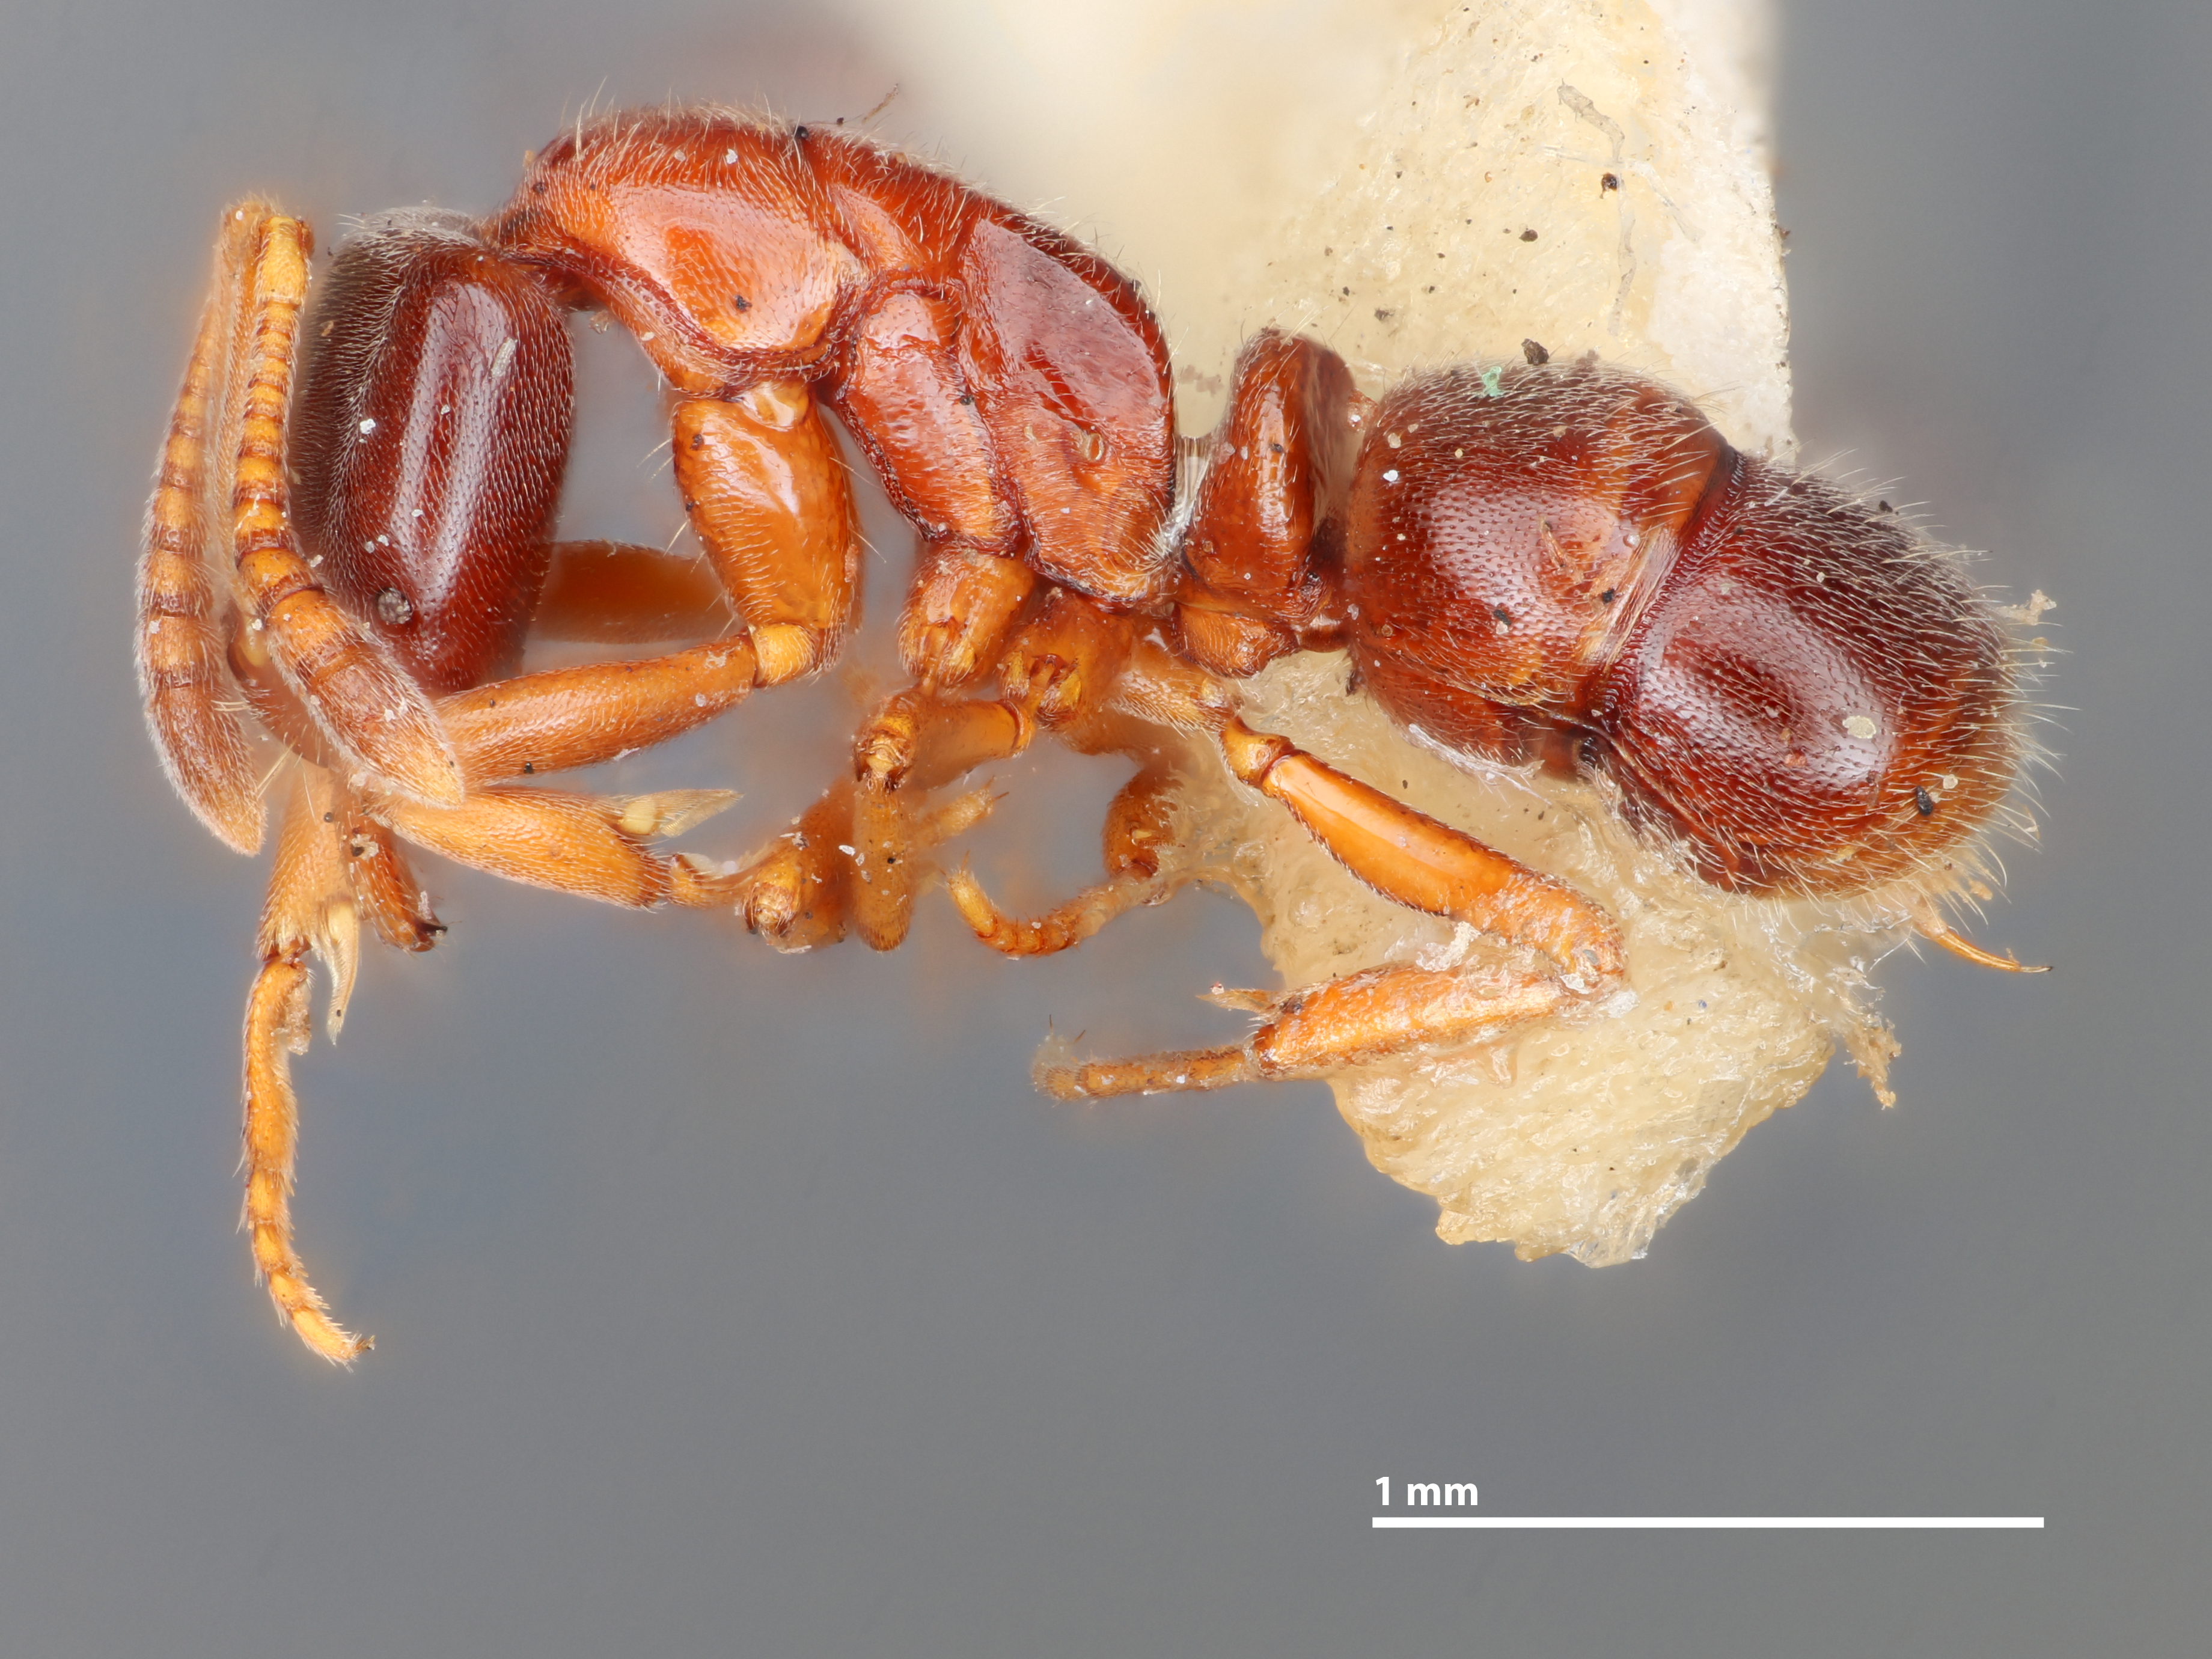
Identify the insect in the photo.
Ponera scitula
